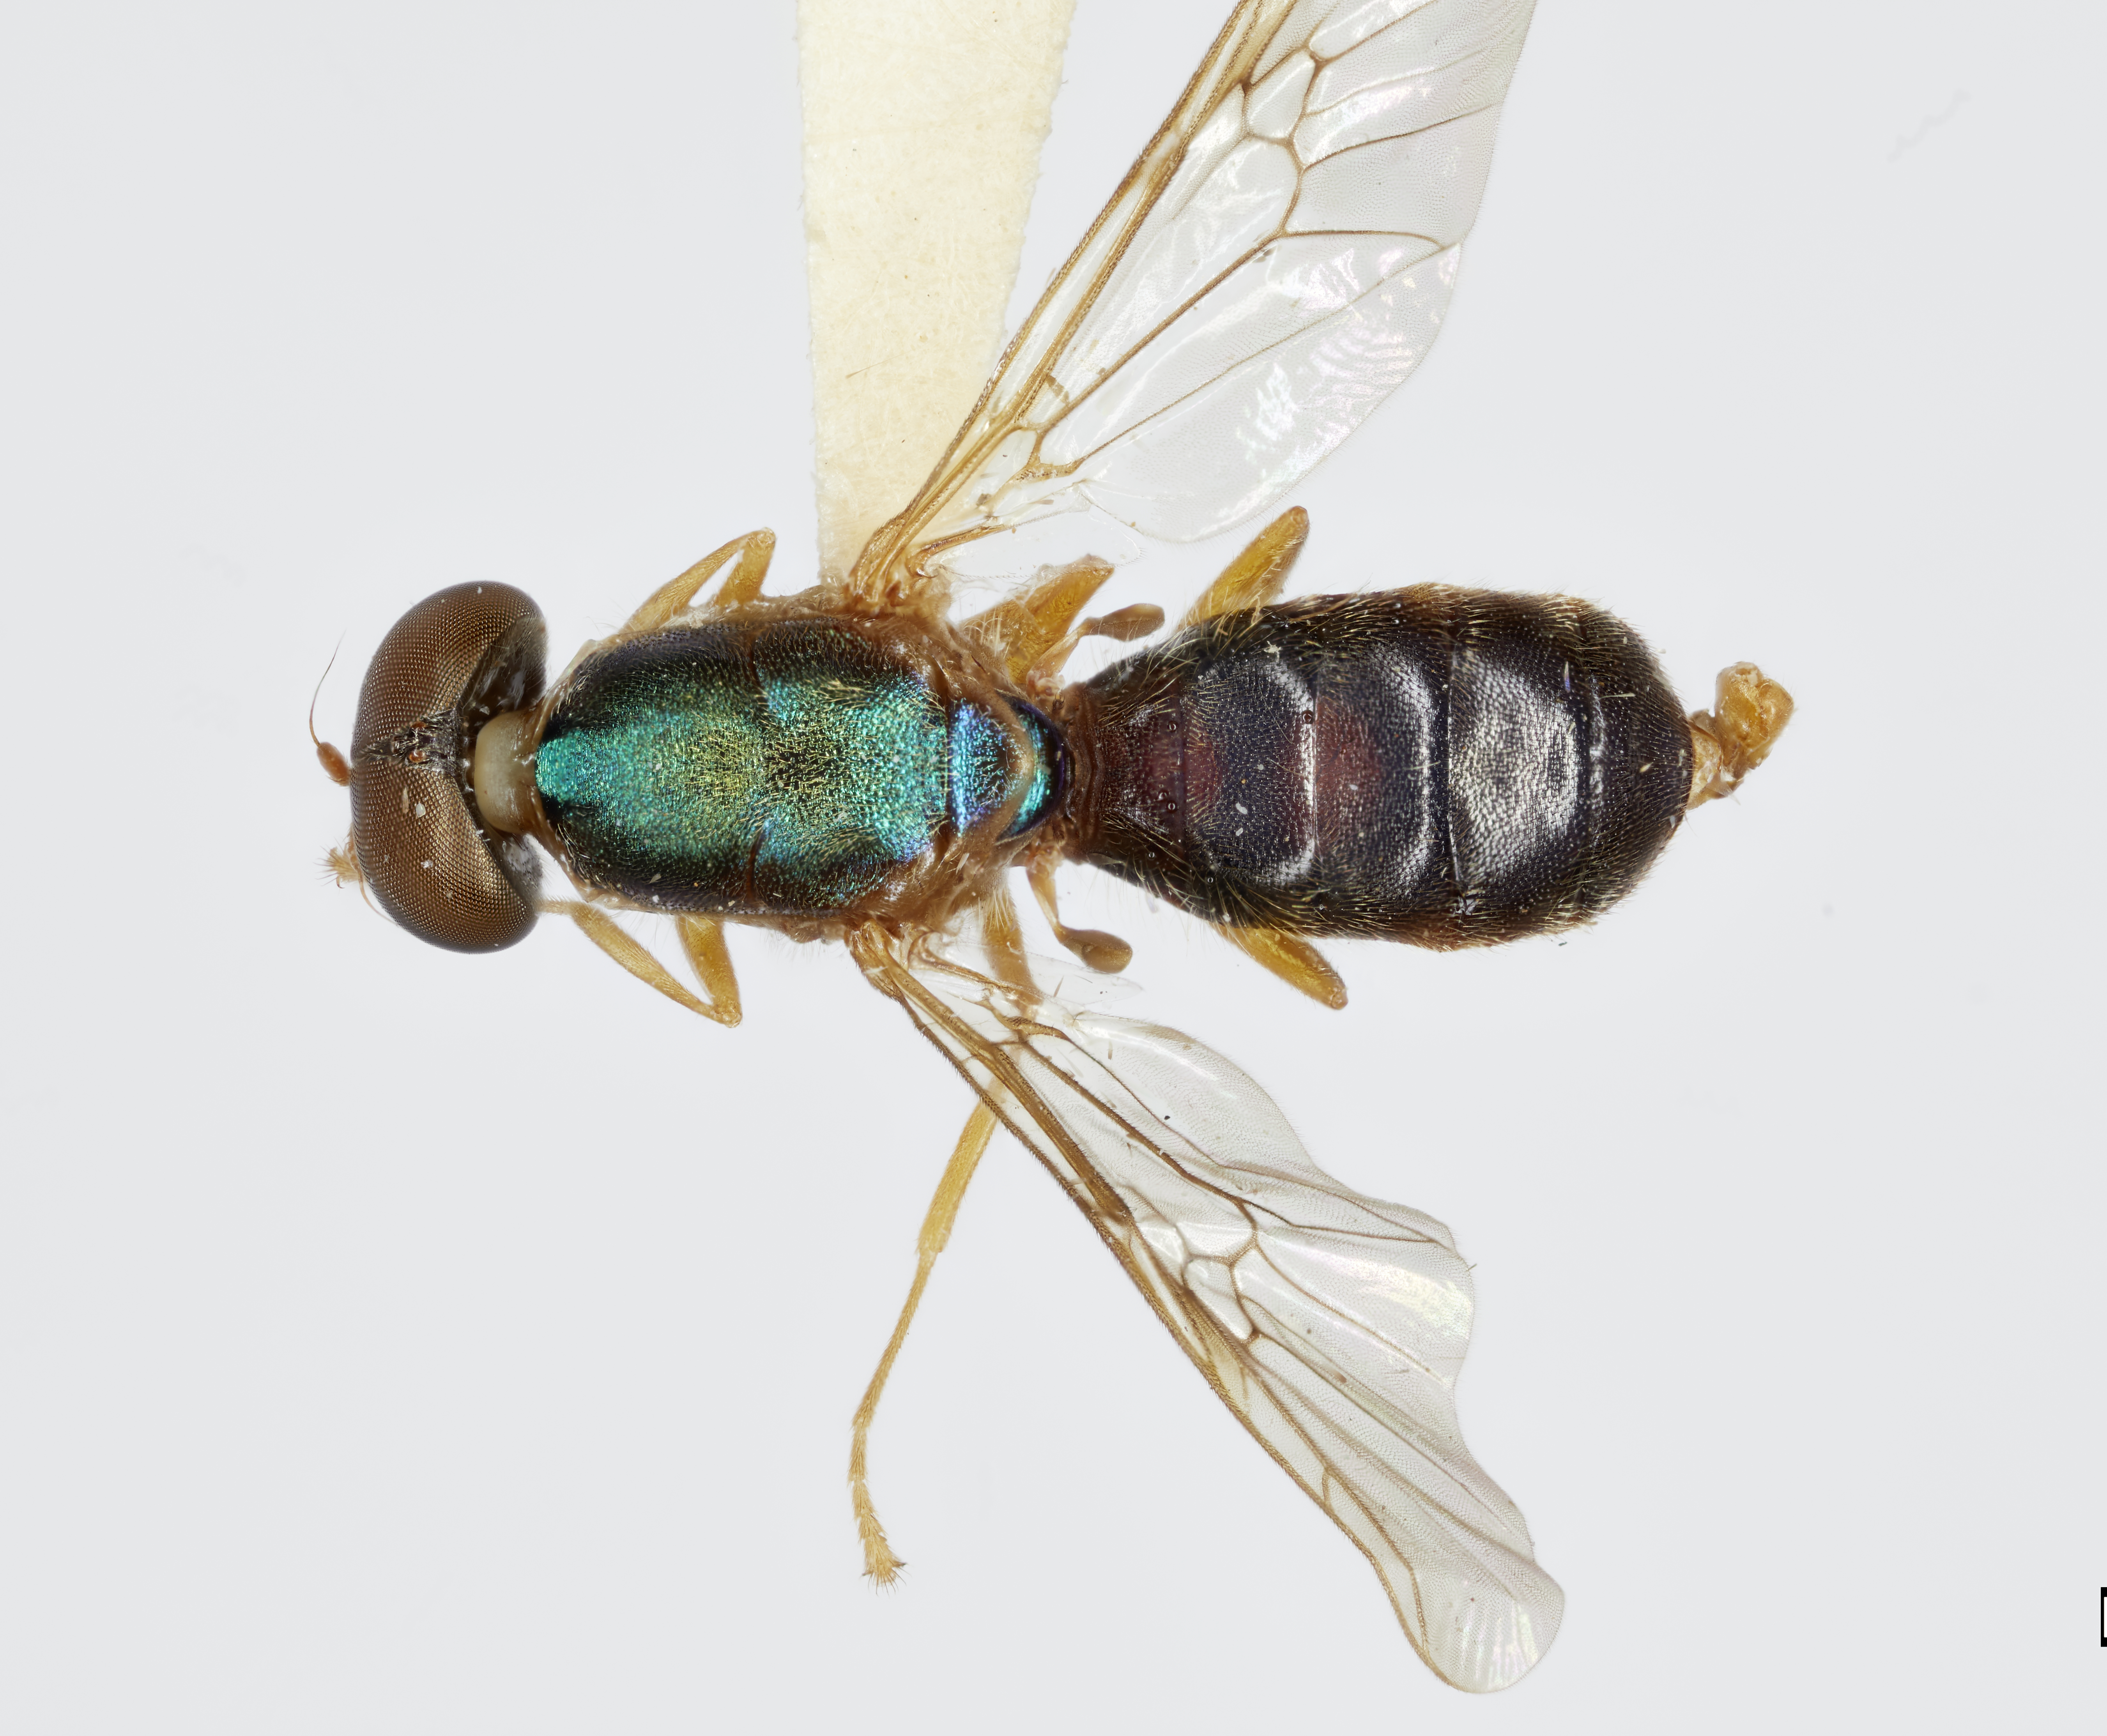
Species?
Cephalochrysa gracilis
